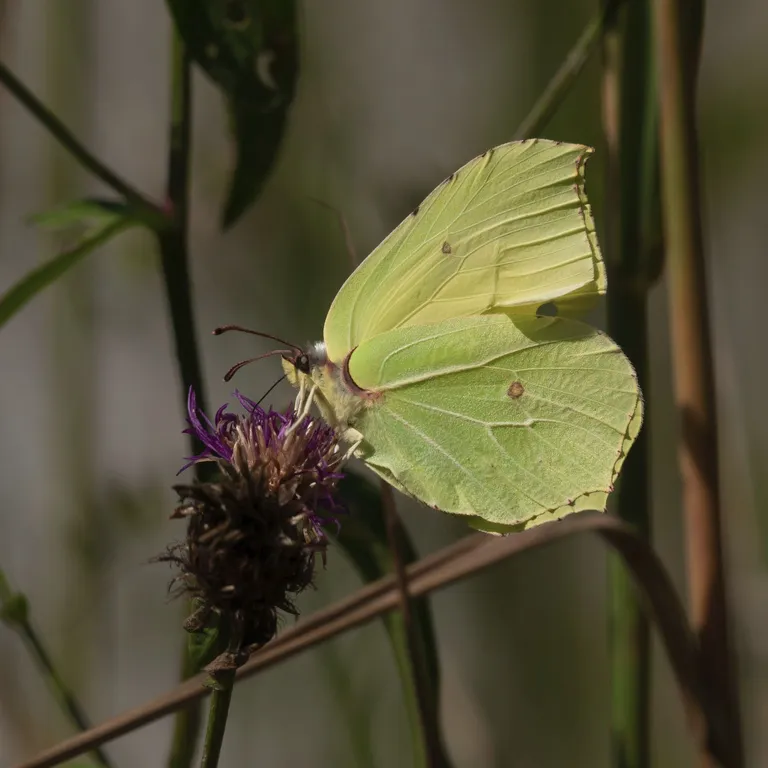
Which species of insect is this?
Gonepteryx rhamni
